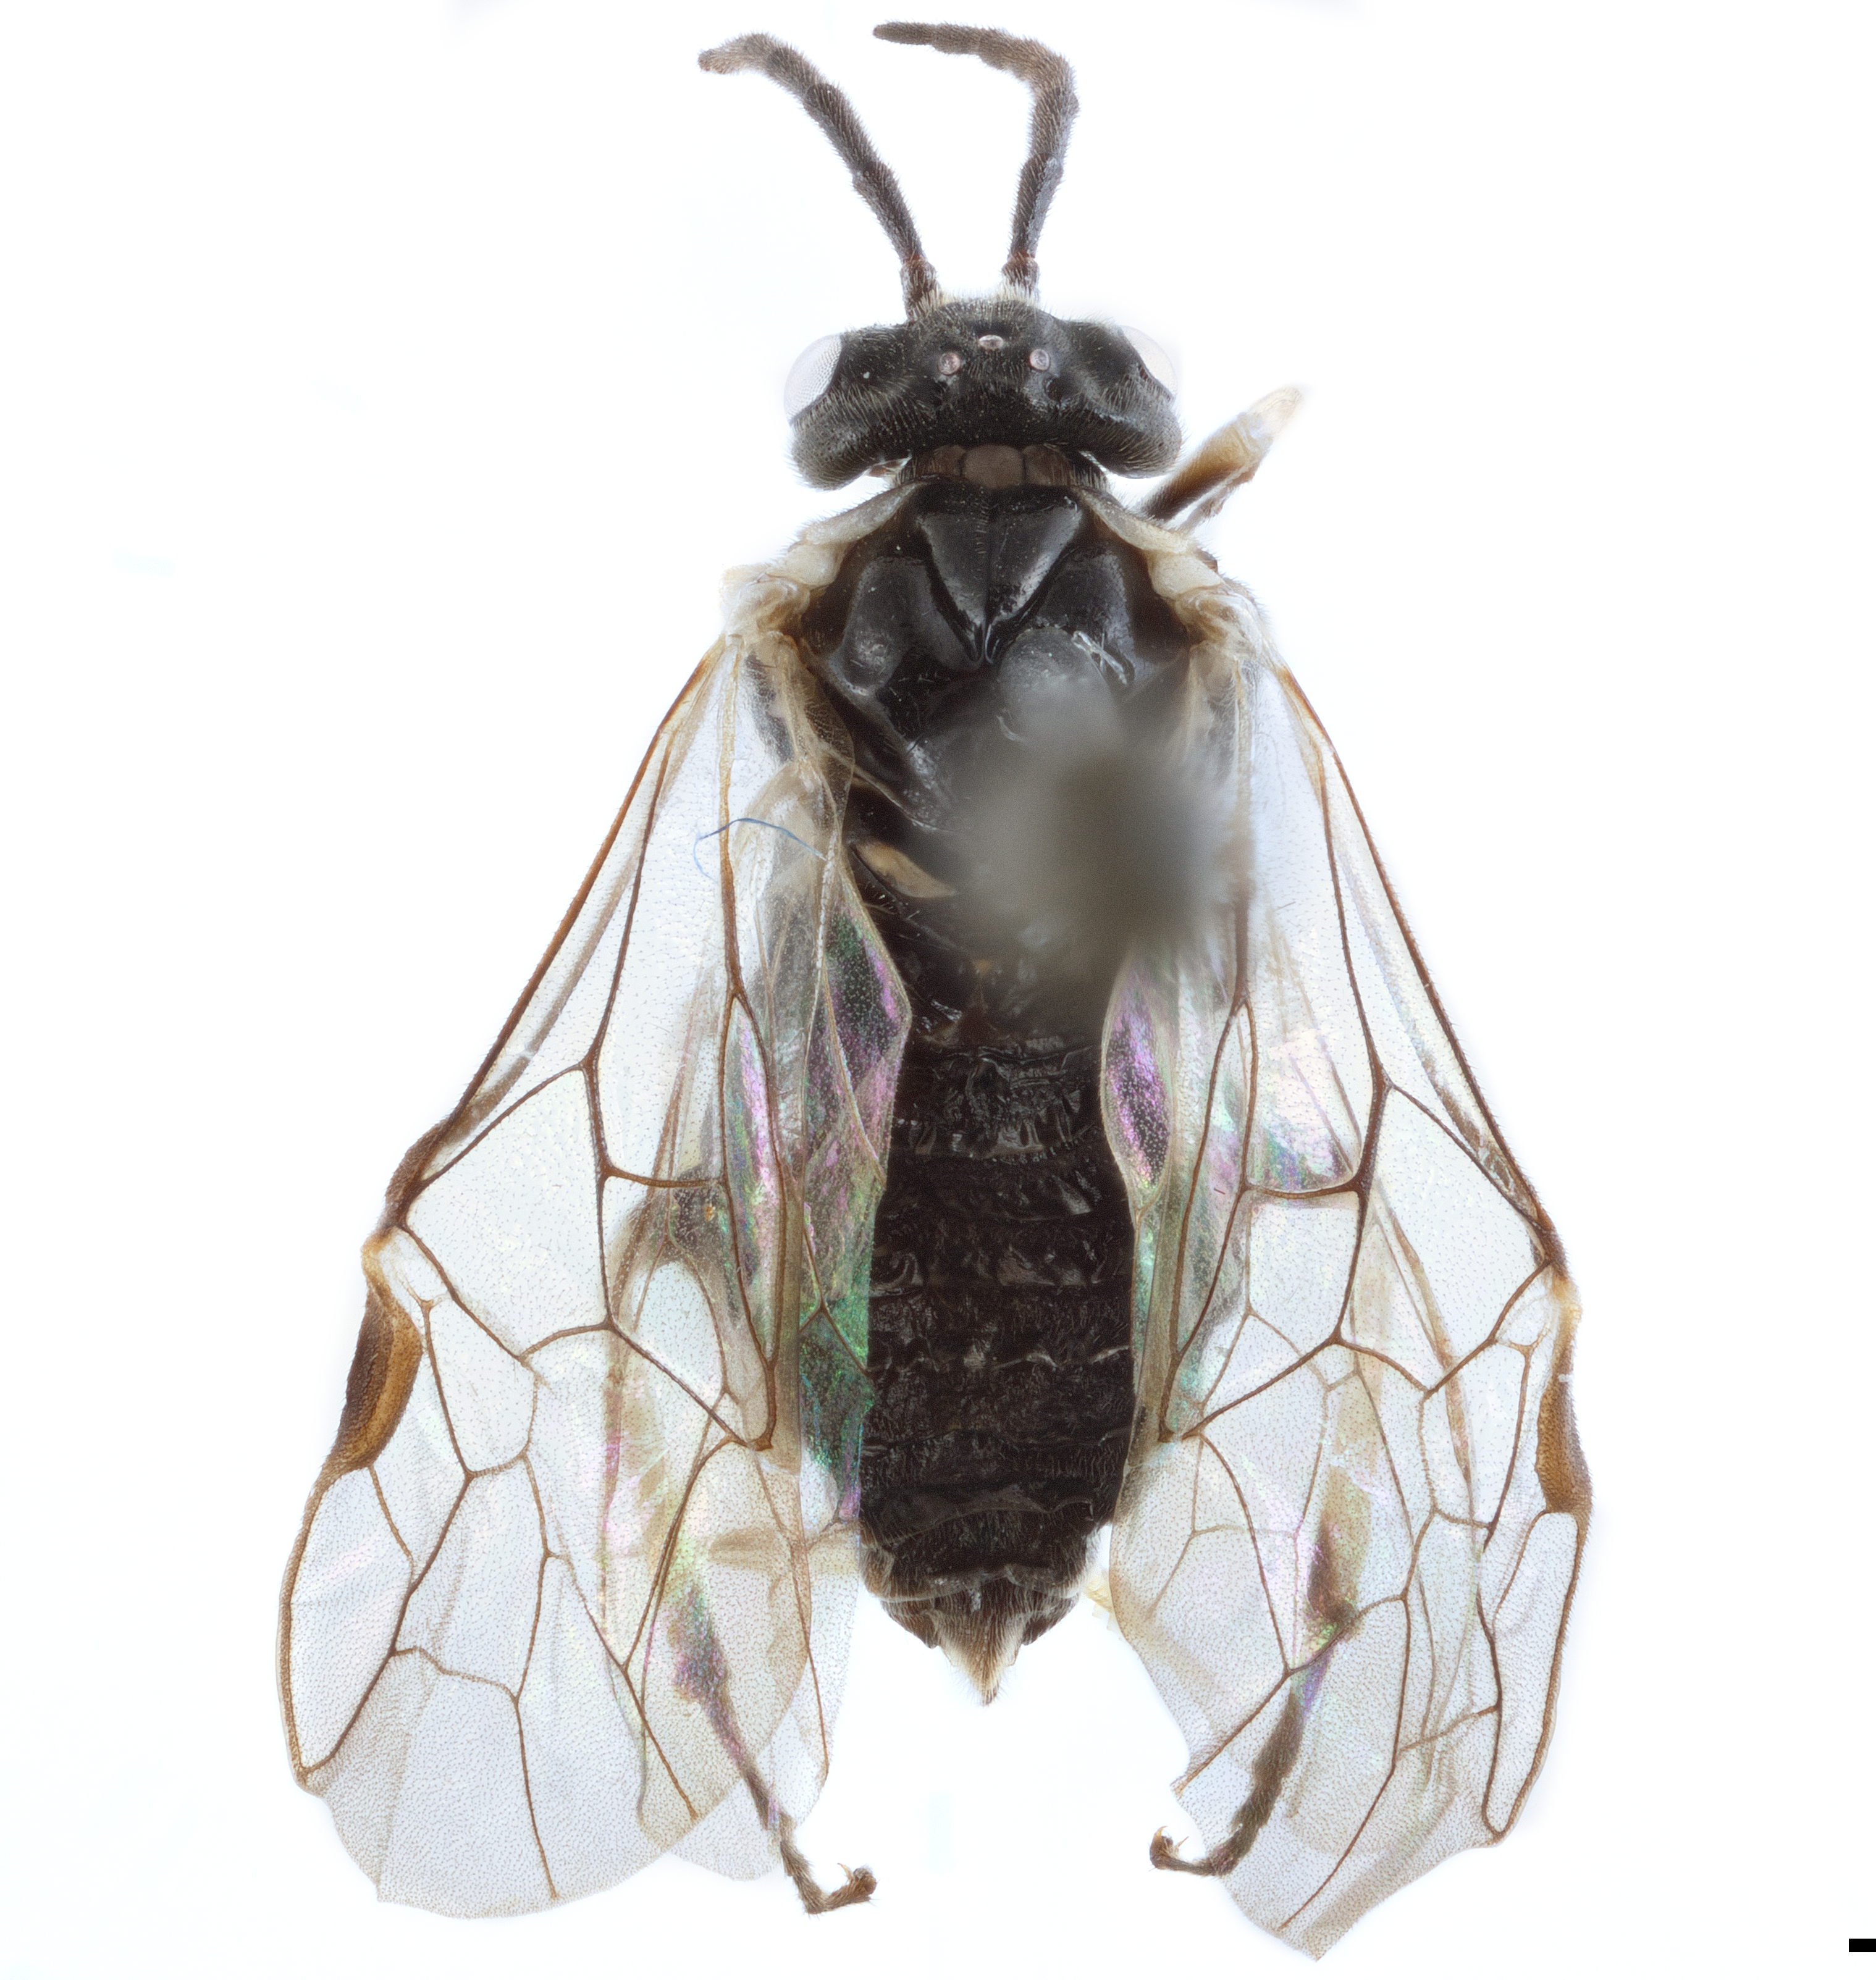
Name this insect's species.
Zaphymatocera nipponica
